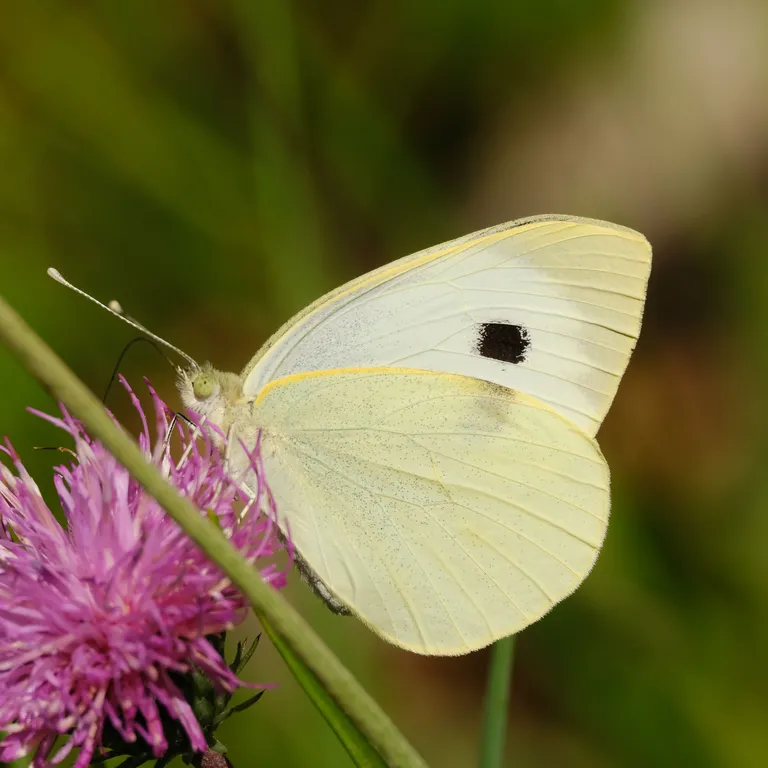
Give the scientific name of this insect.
Pieris brassicae
